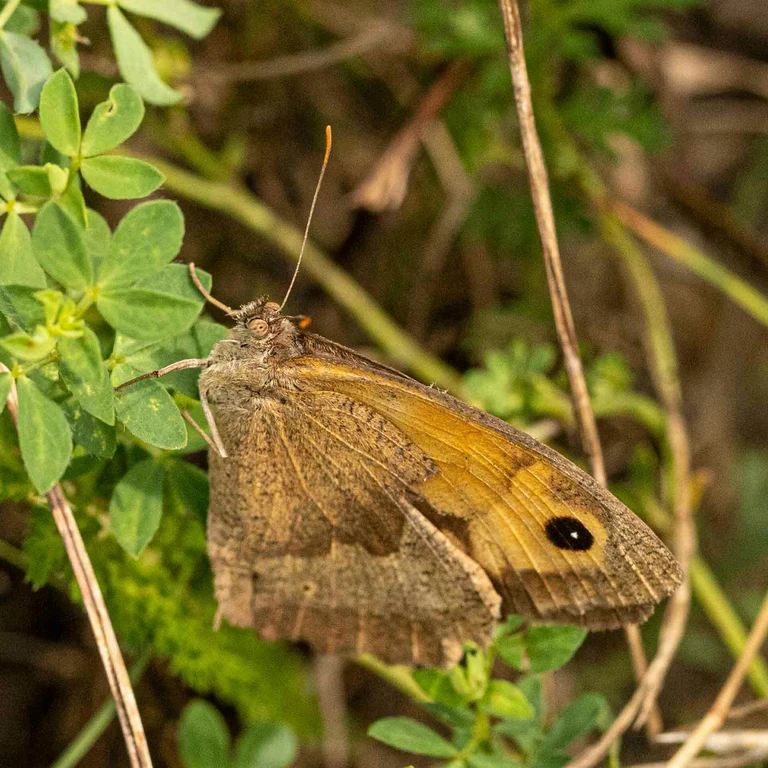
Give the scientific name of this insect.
Maniola jurtina
